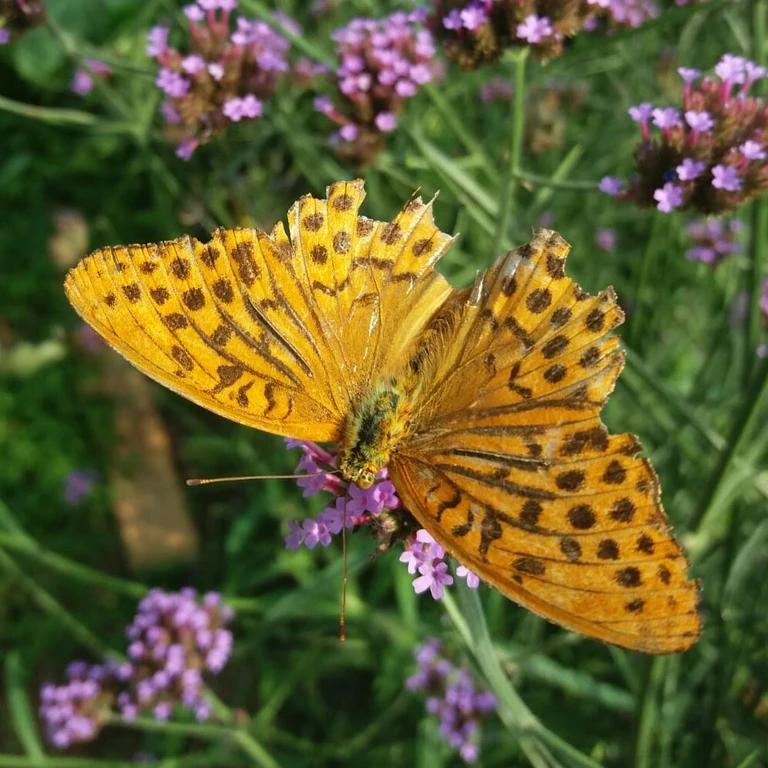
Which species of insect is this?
Argynnis paphia
